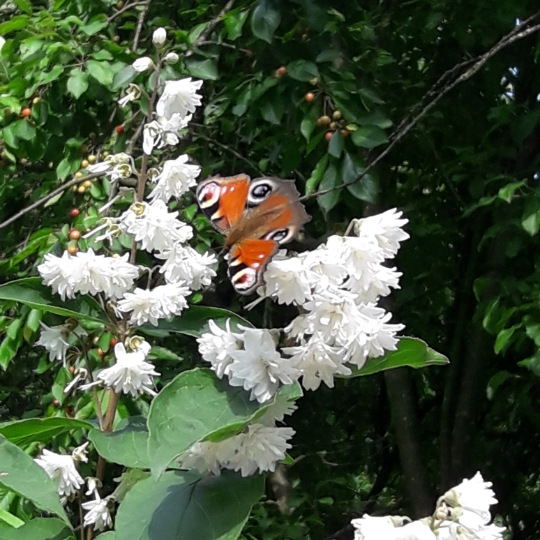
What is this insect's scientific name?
Aglais io
